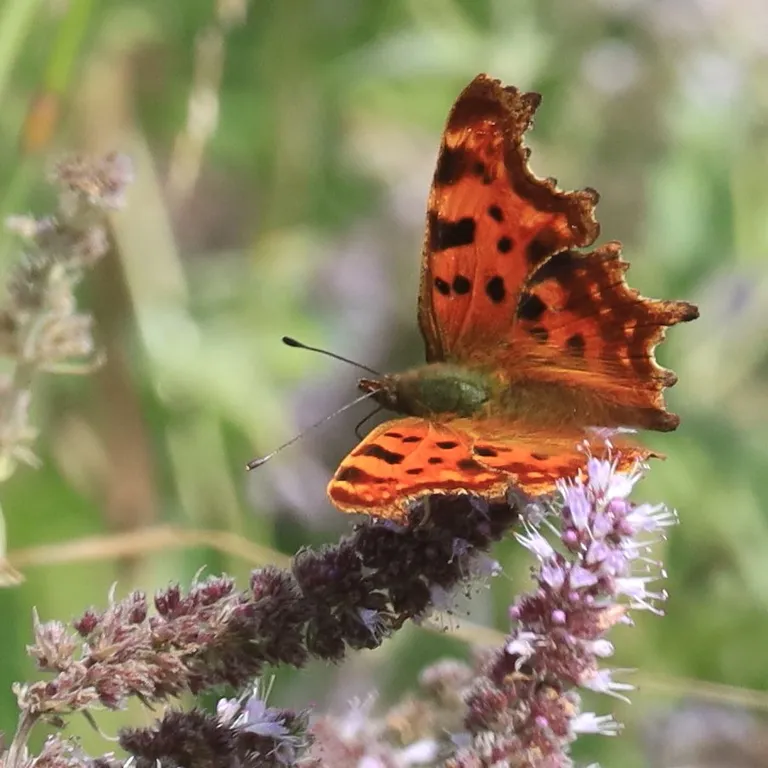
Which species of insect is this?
Polygonia c-album
